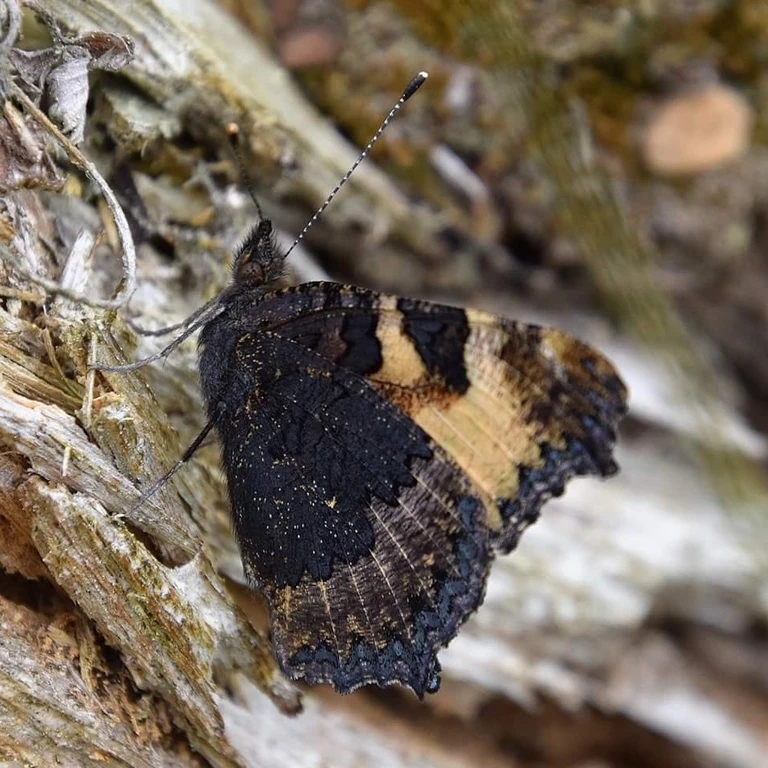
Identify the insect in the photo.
Aglais urticae
